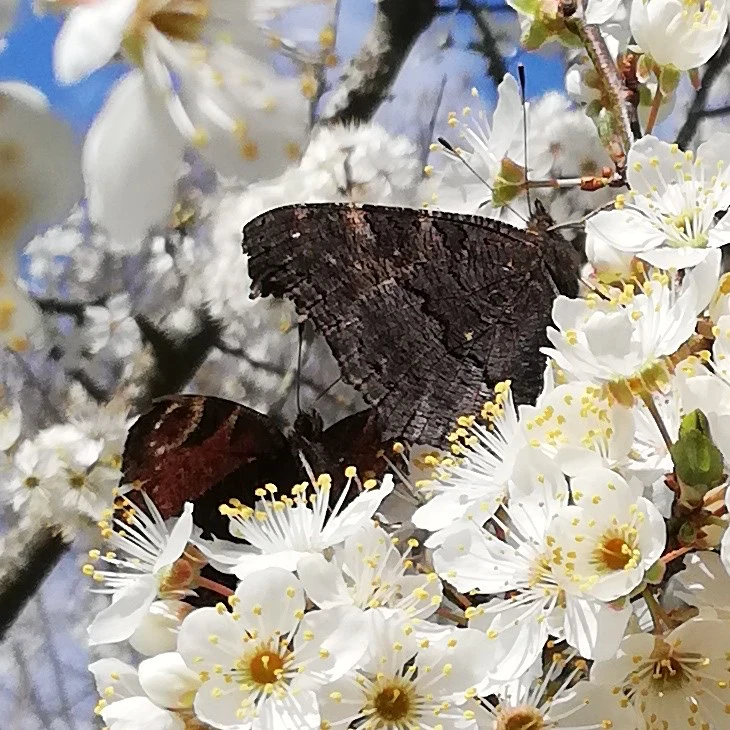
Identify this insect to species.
Aglais io
